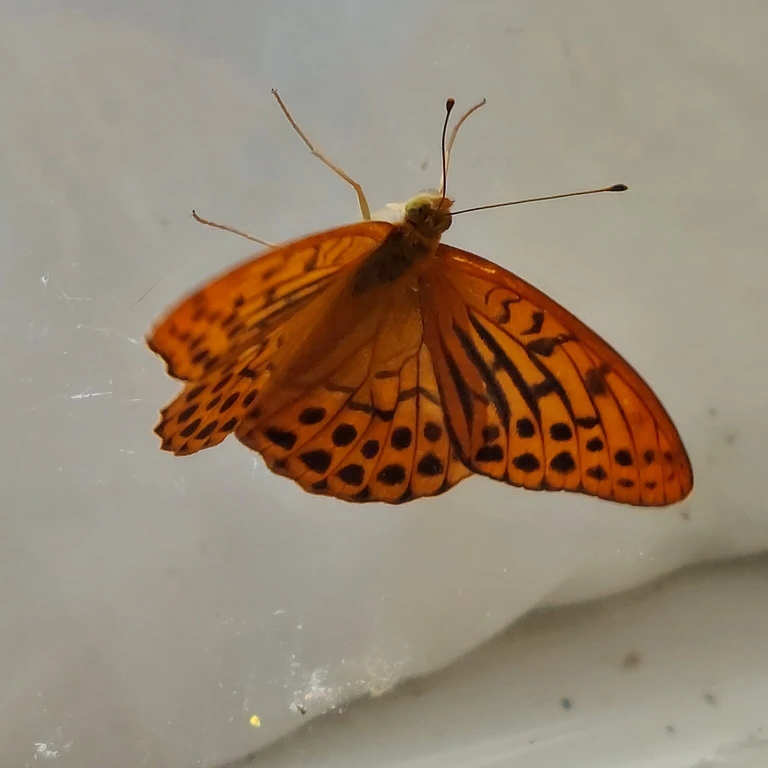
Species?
Argynnis paphia
